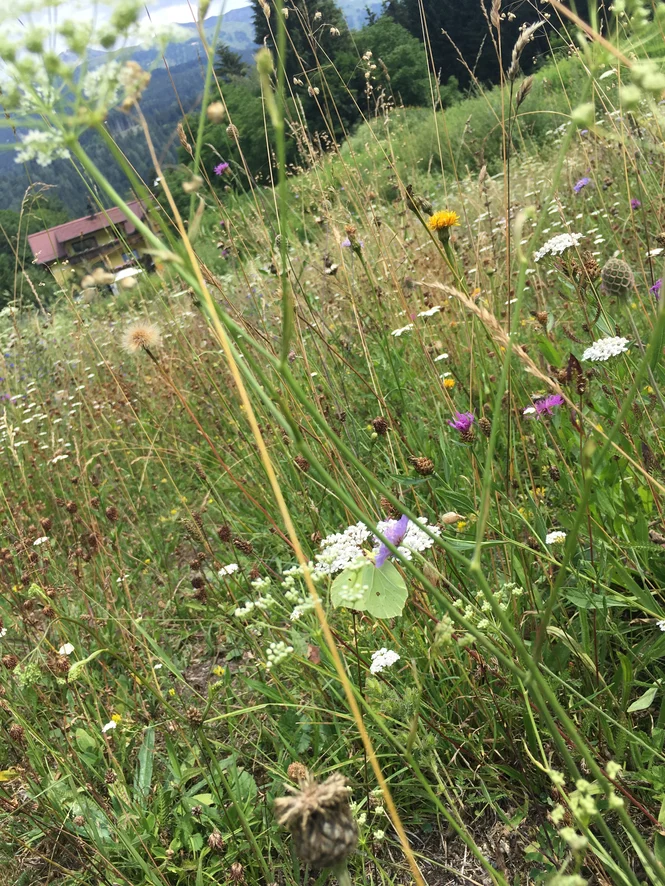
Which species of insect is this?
Gonepteryx rhamni
